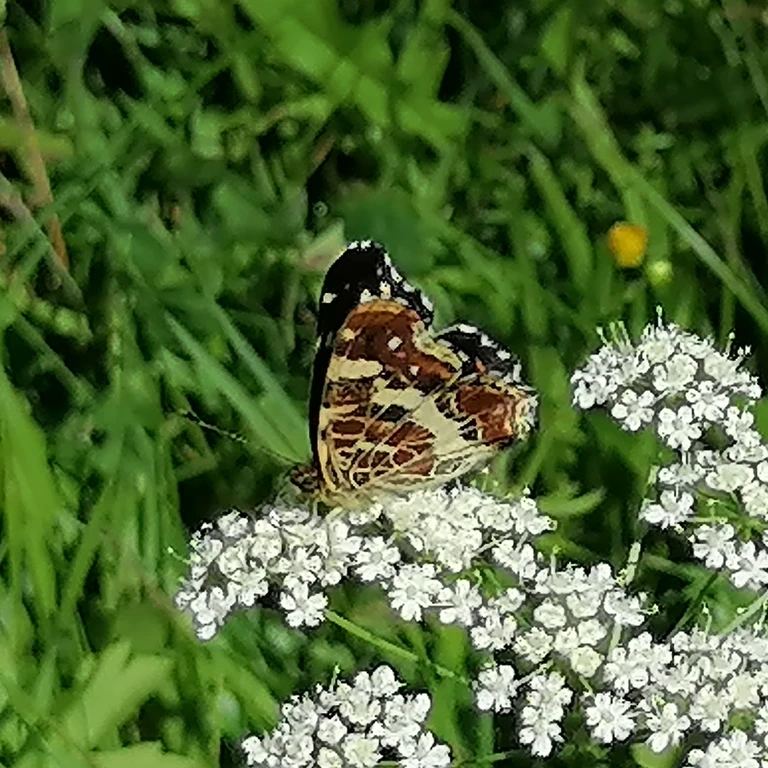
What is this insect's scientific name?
Araschnia levana
